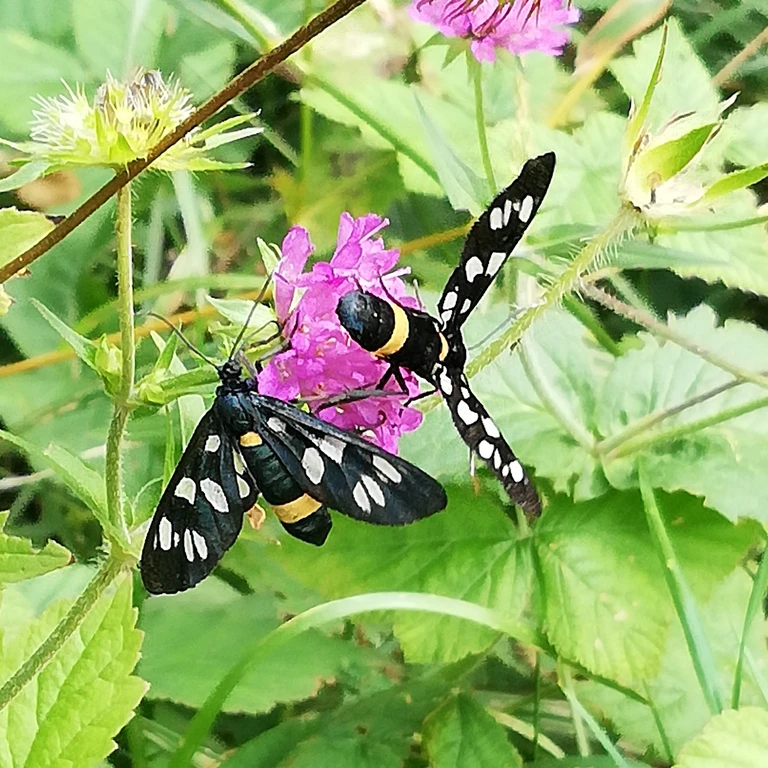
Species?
Amata phegea
